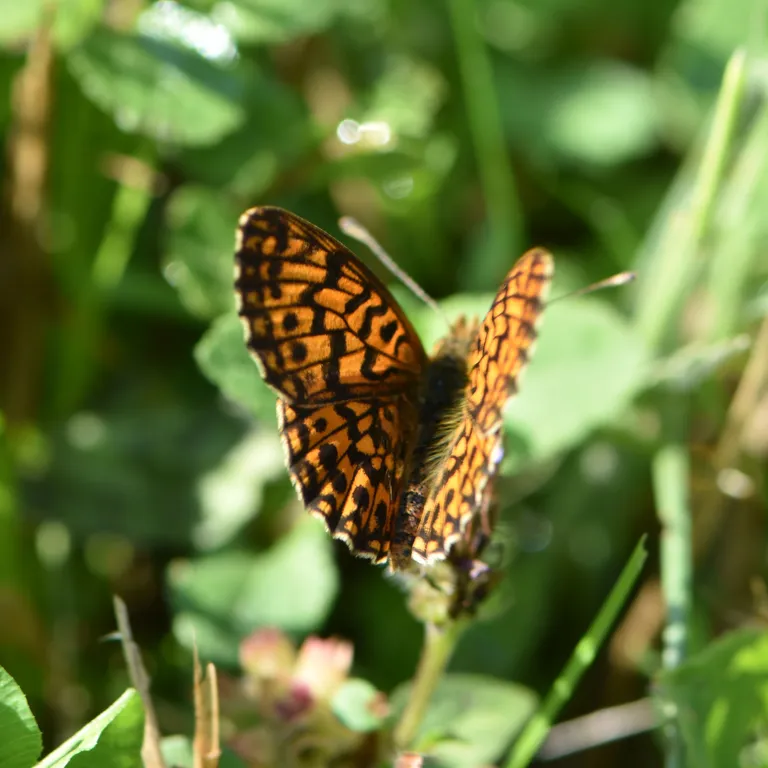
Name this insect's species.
Boloria dia
